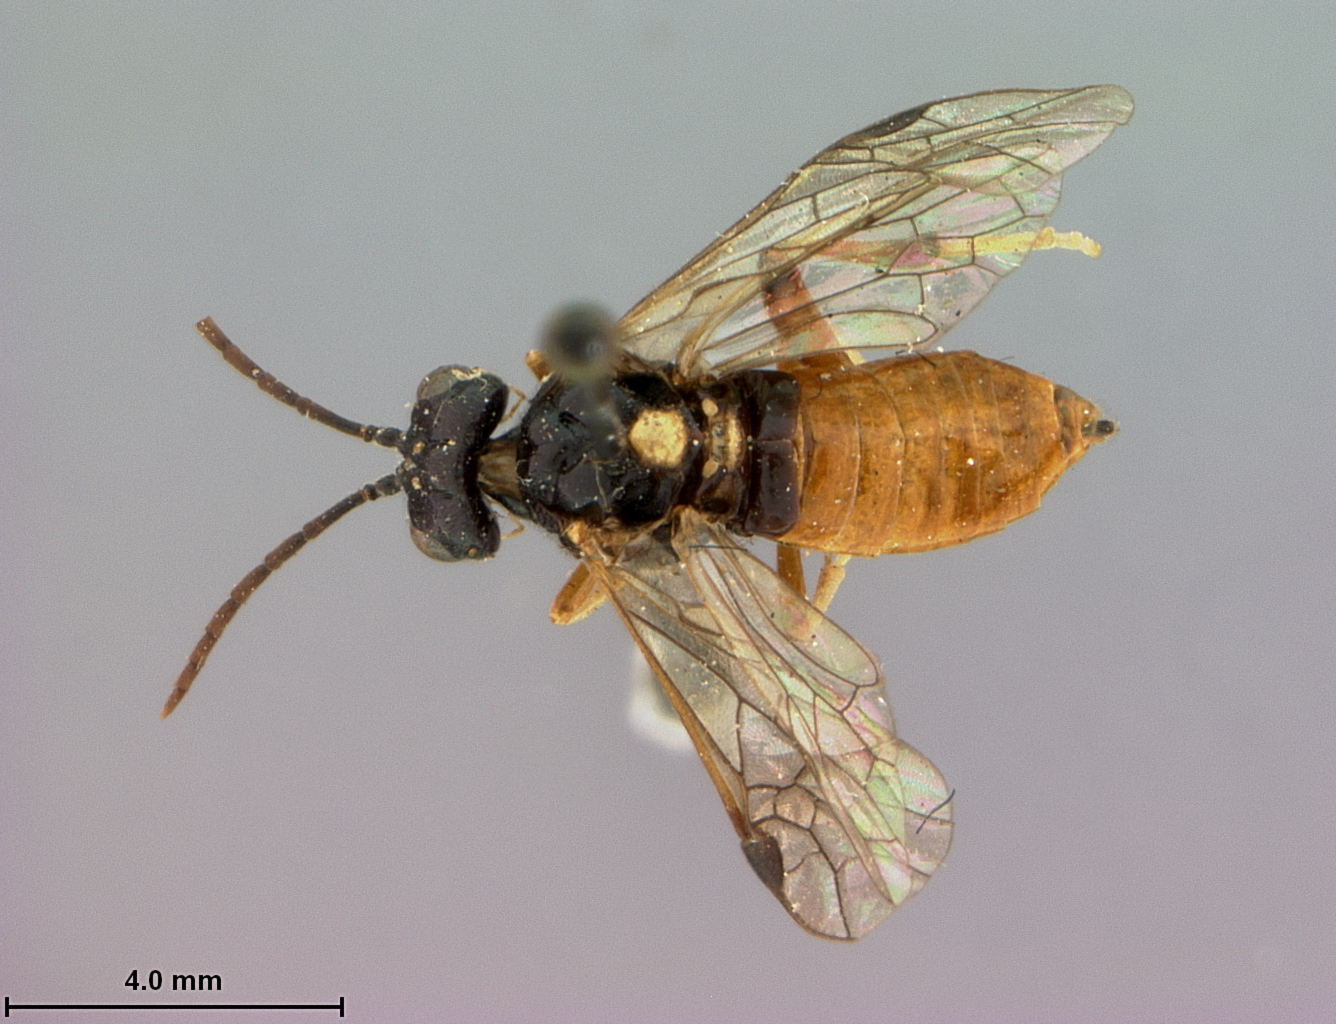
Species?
Dimorphopteryx pinguis
